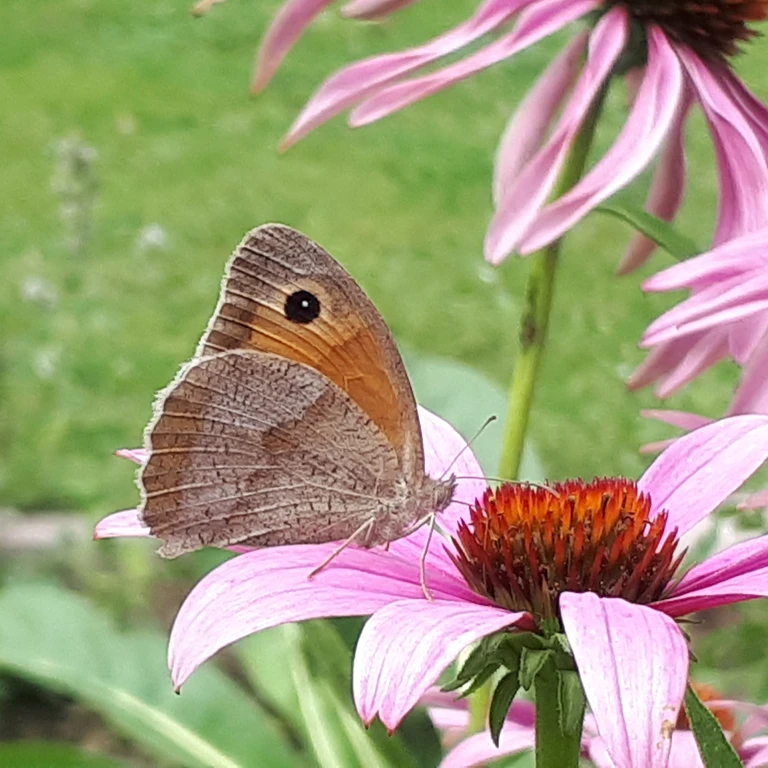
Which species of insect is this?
Maniola jurtina
